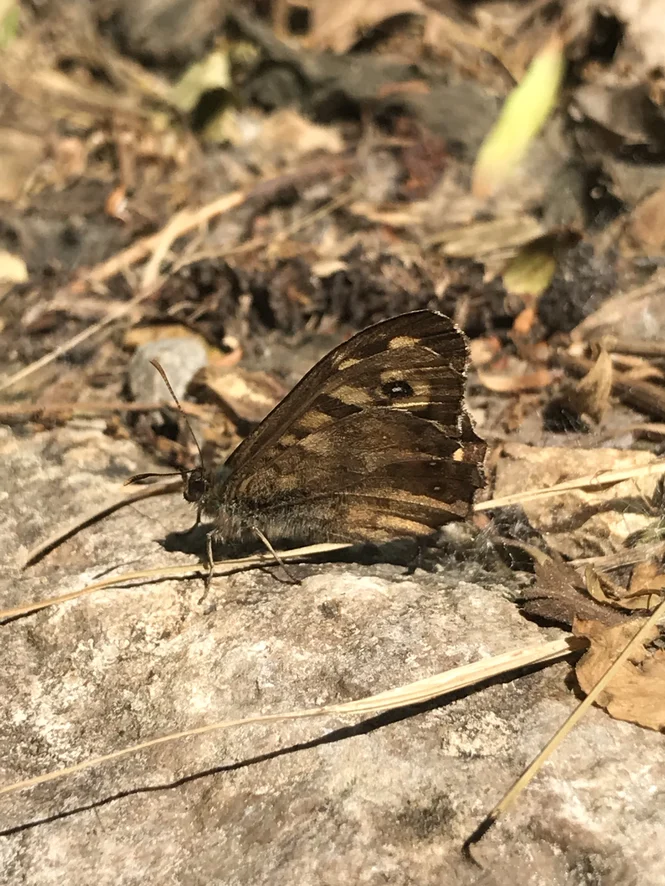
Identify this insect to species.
Pararge aegeria
